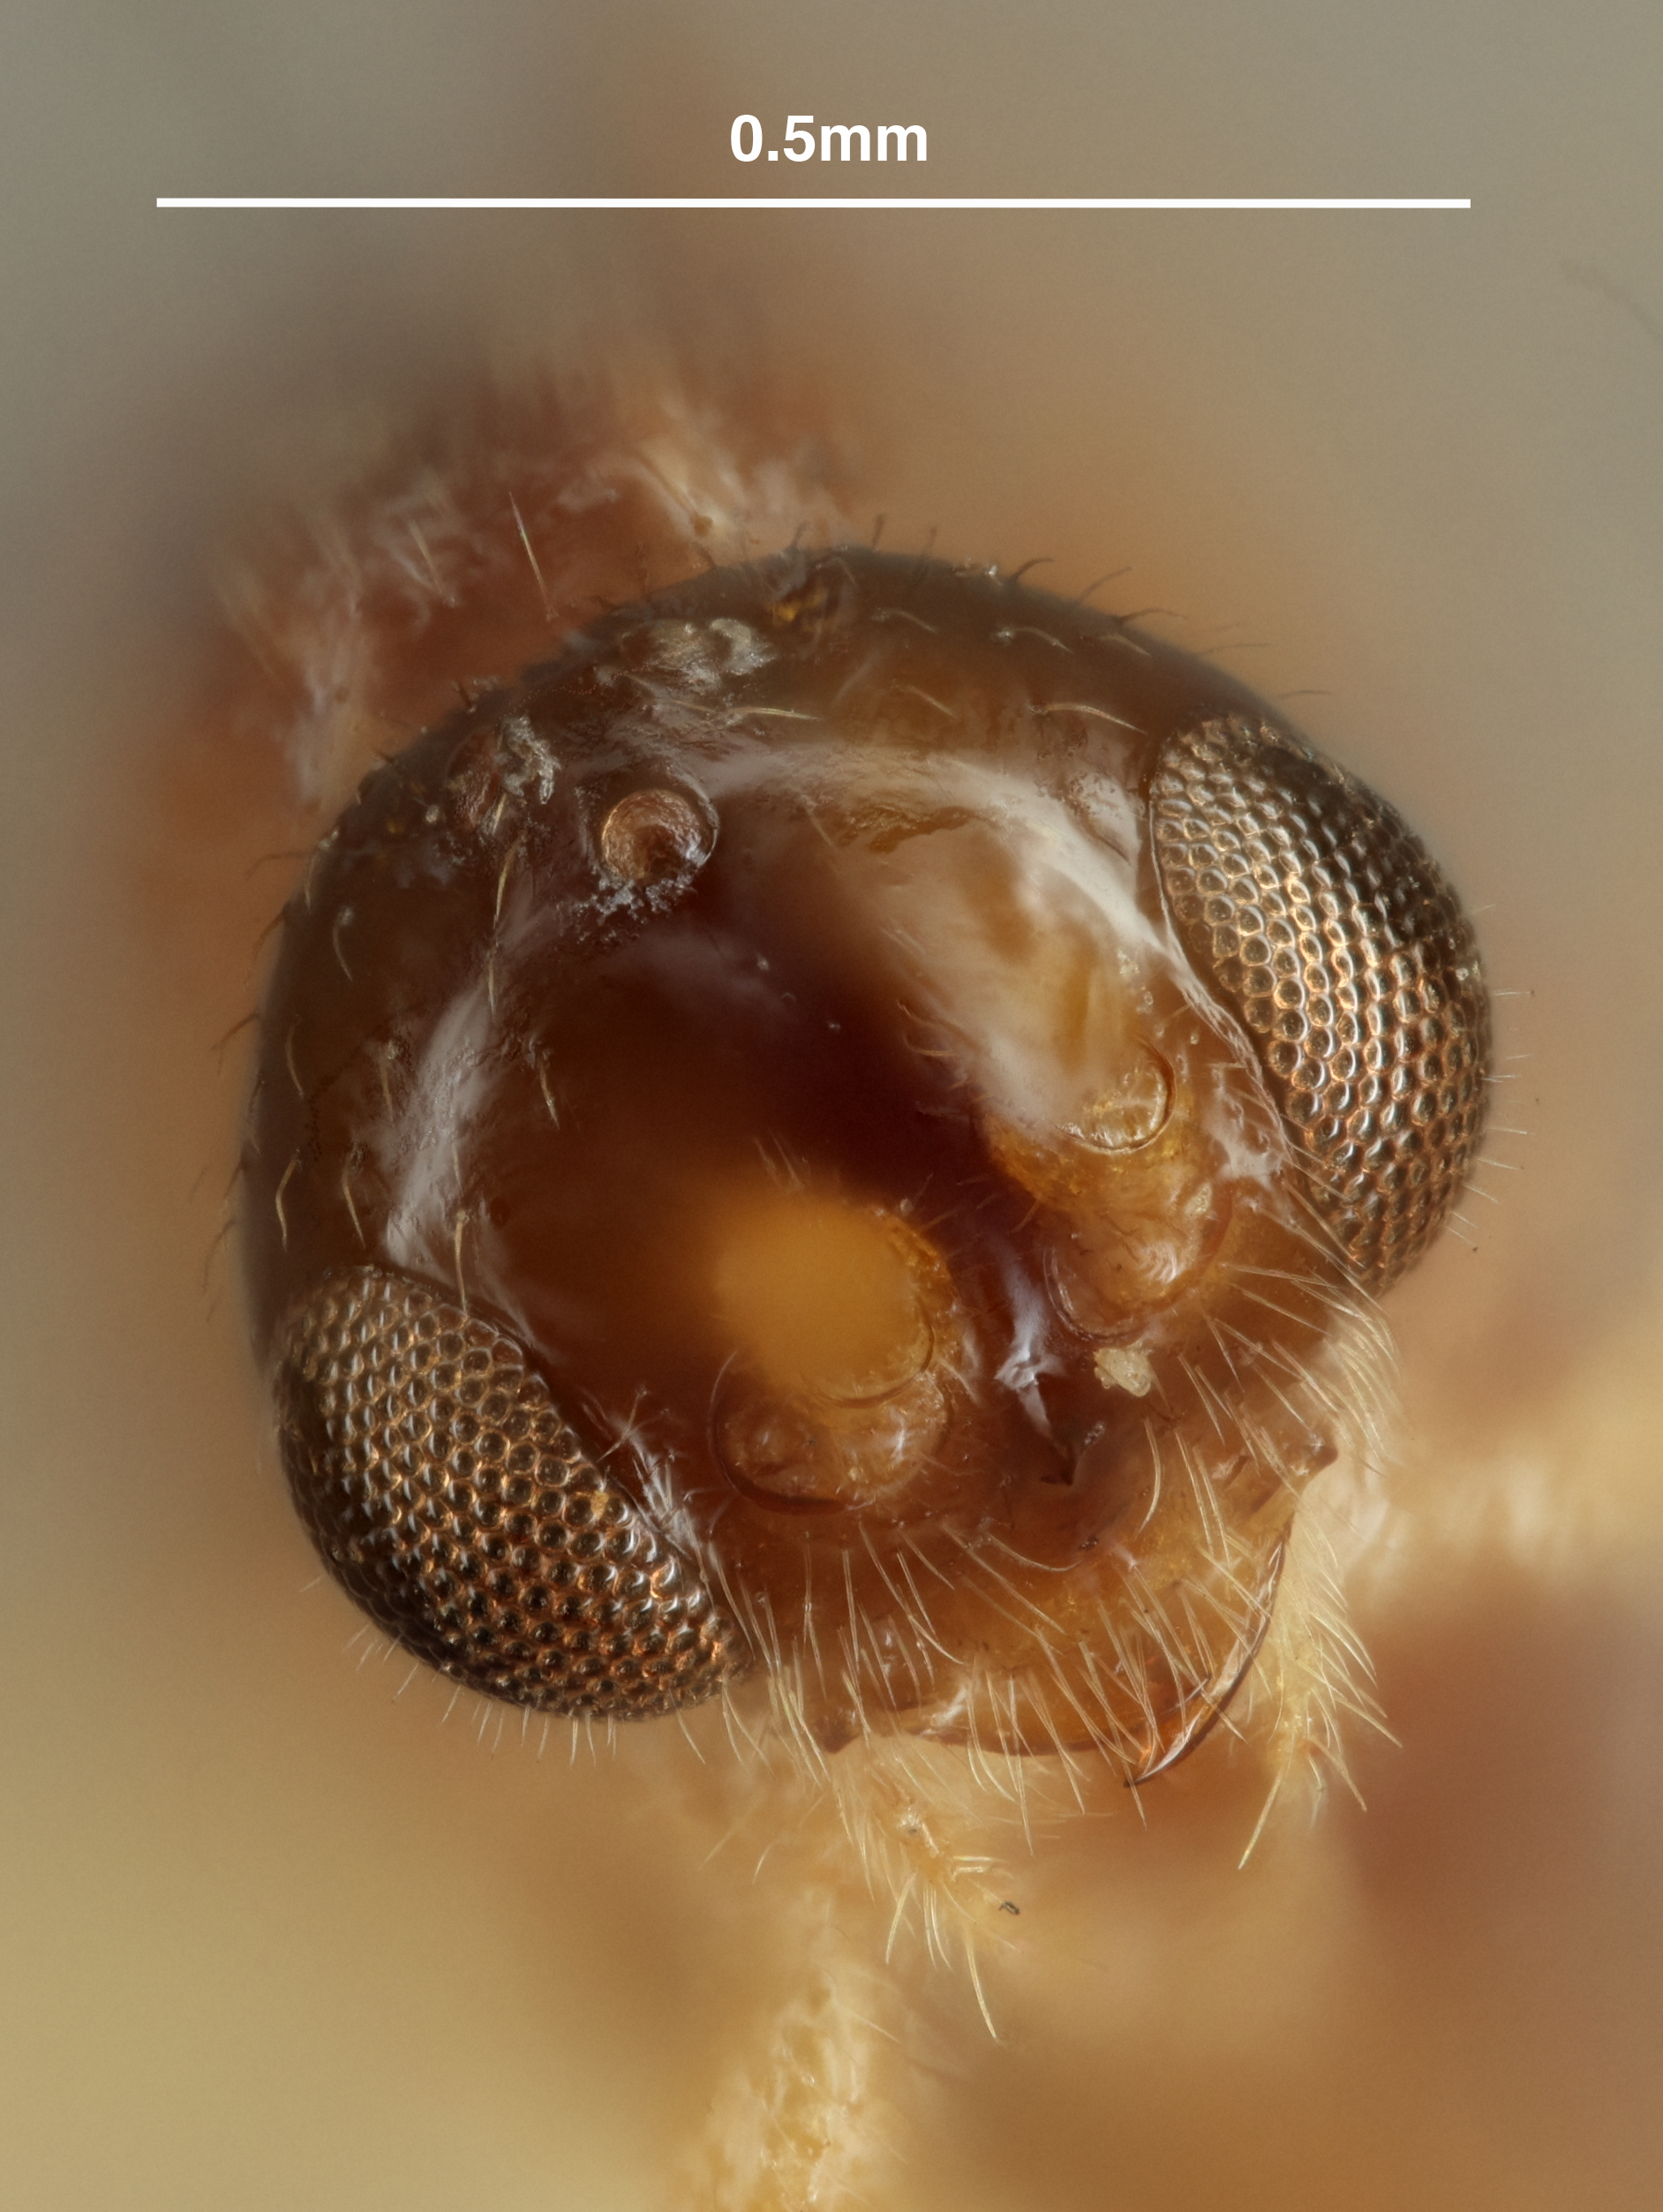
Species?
Ephedrus musebecki
